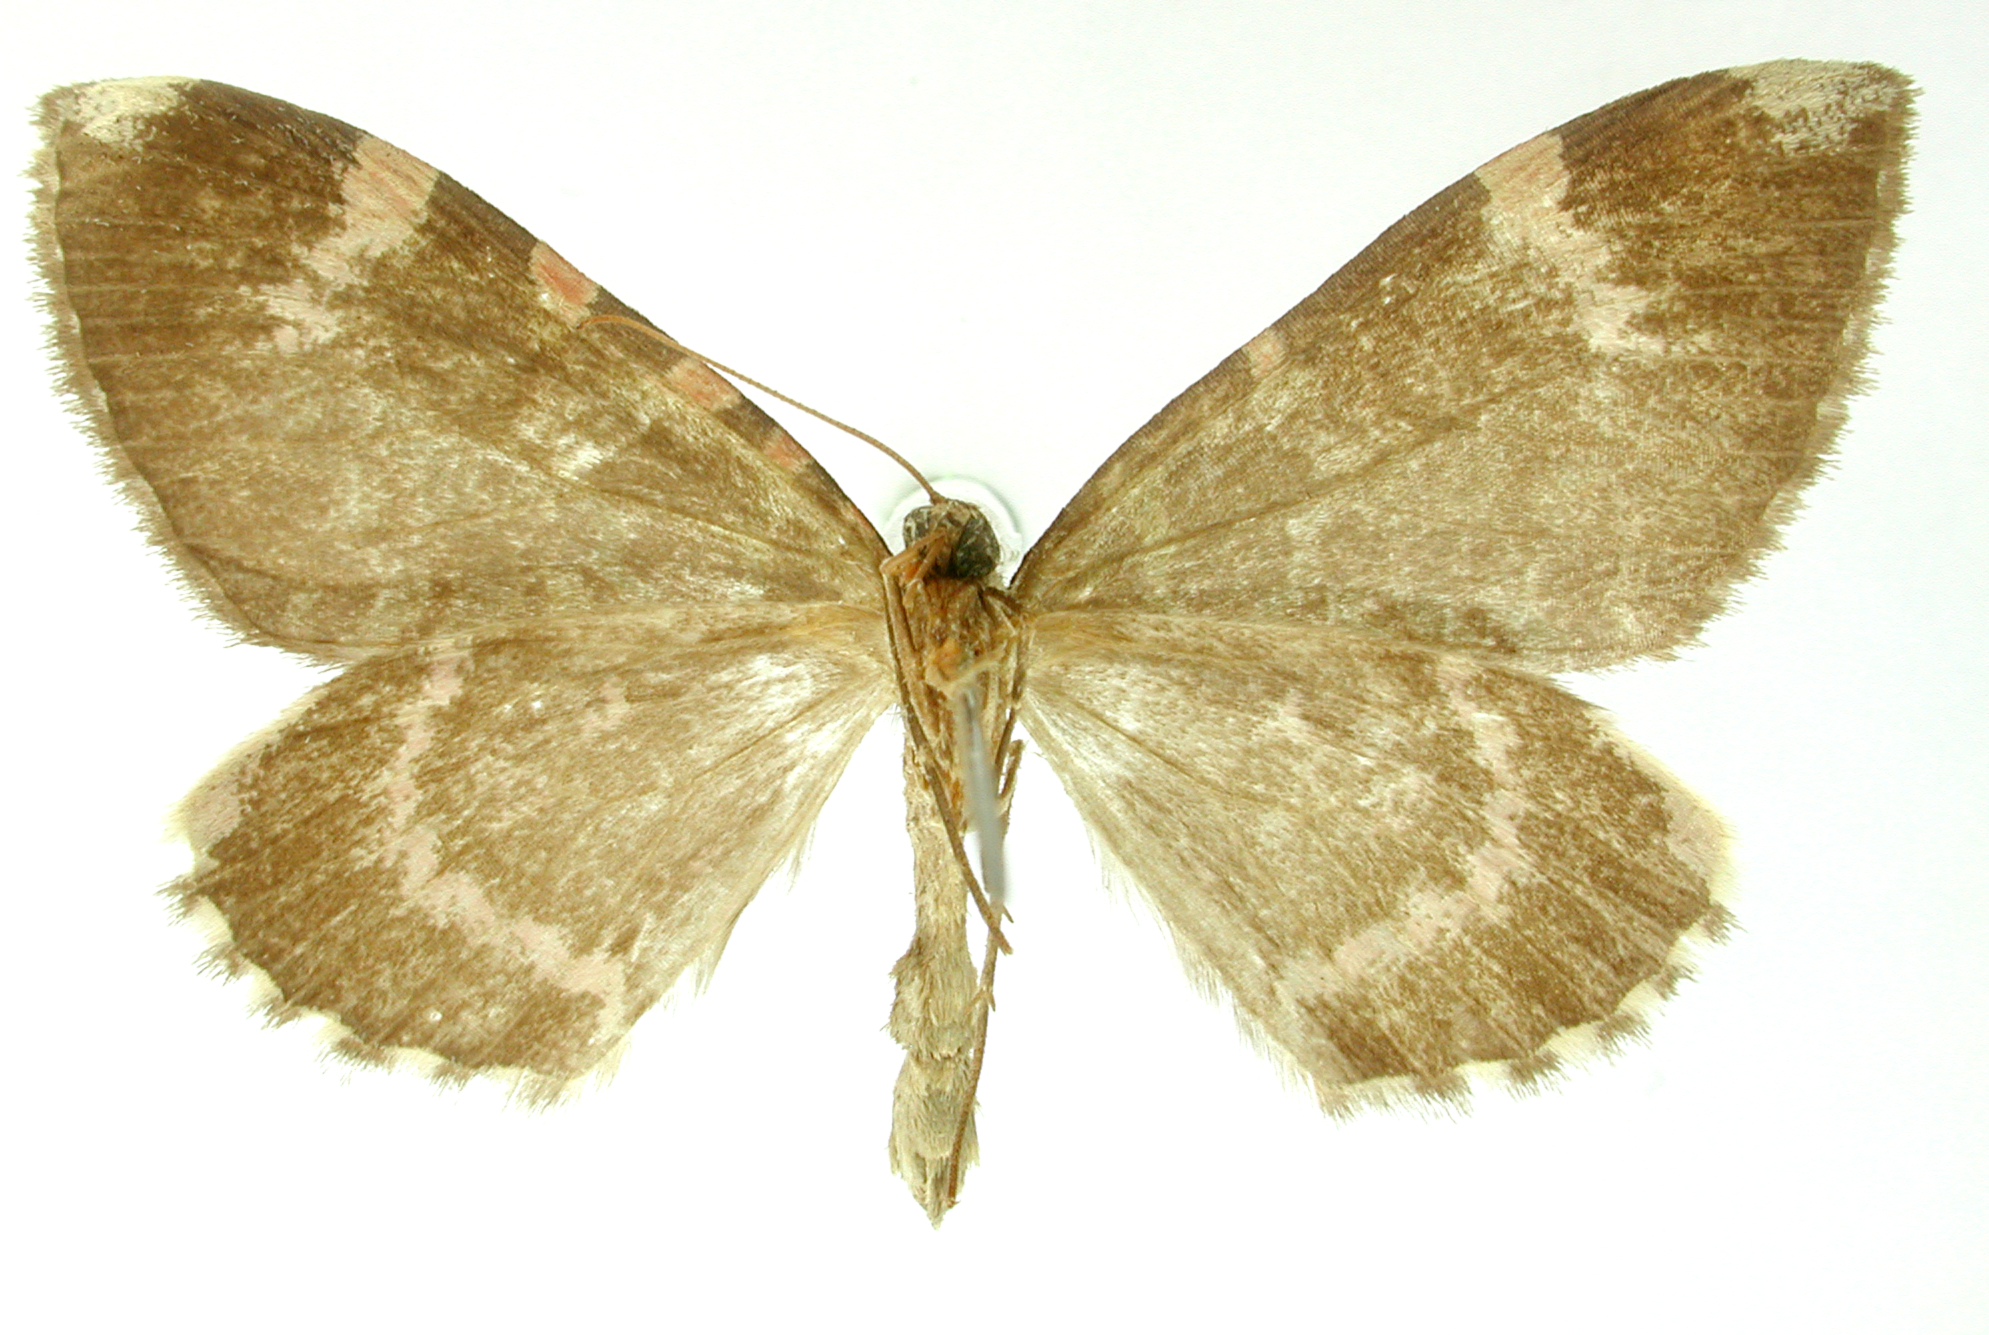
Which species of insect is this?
Erebochlora chamaeleonis
